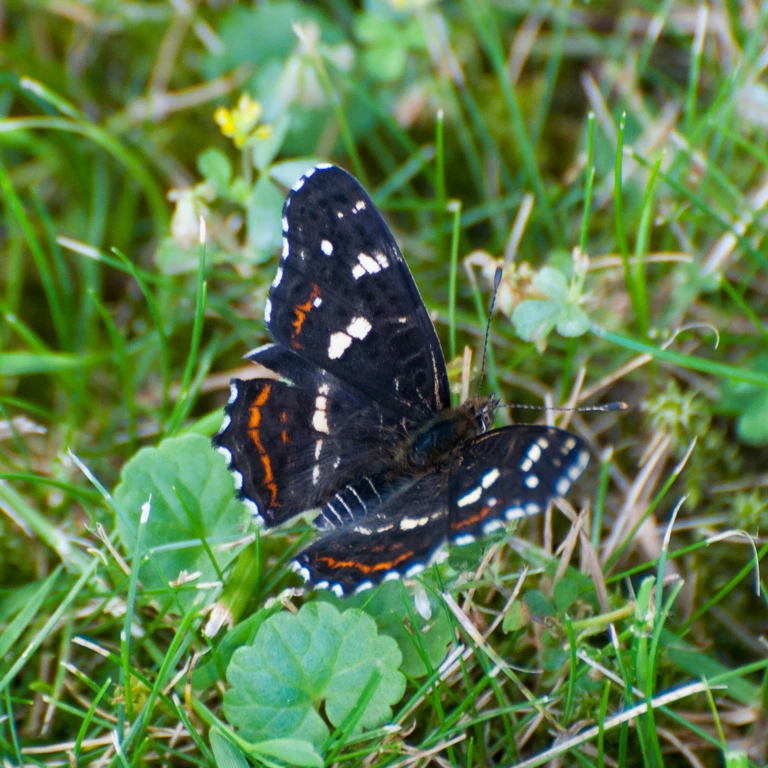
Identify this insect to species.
Araschnia levana
